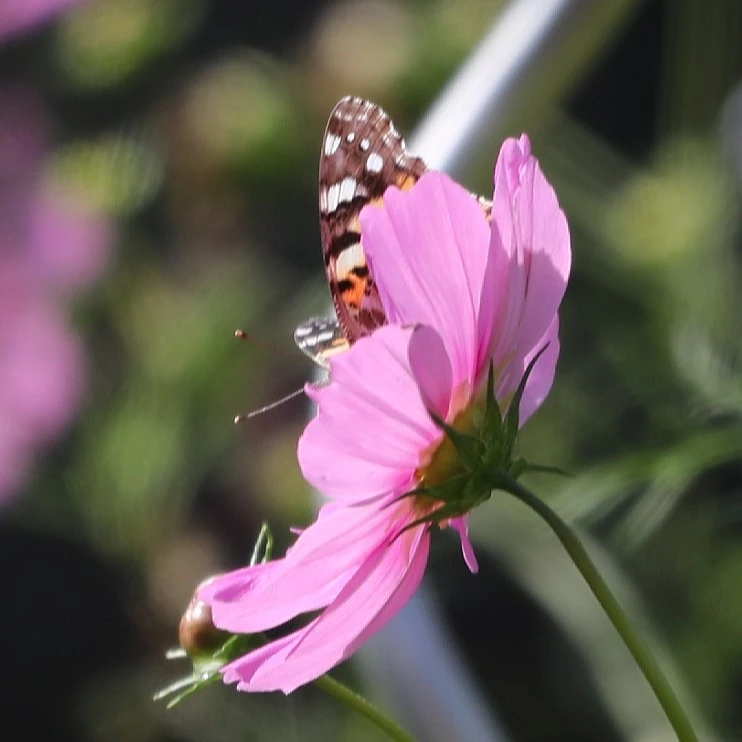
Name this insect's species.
Vanessa cardui
